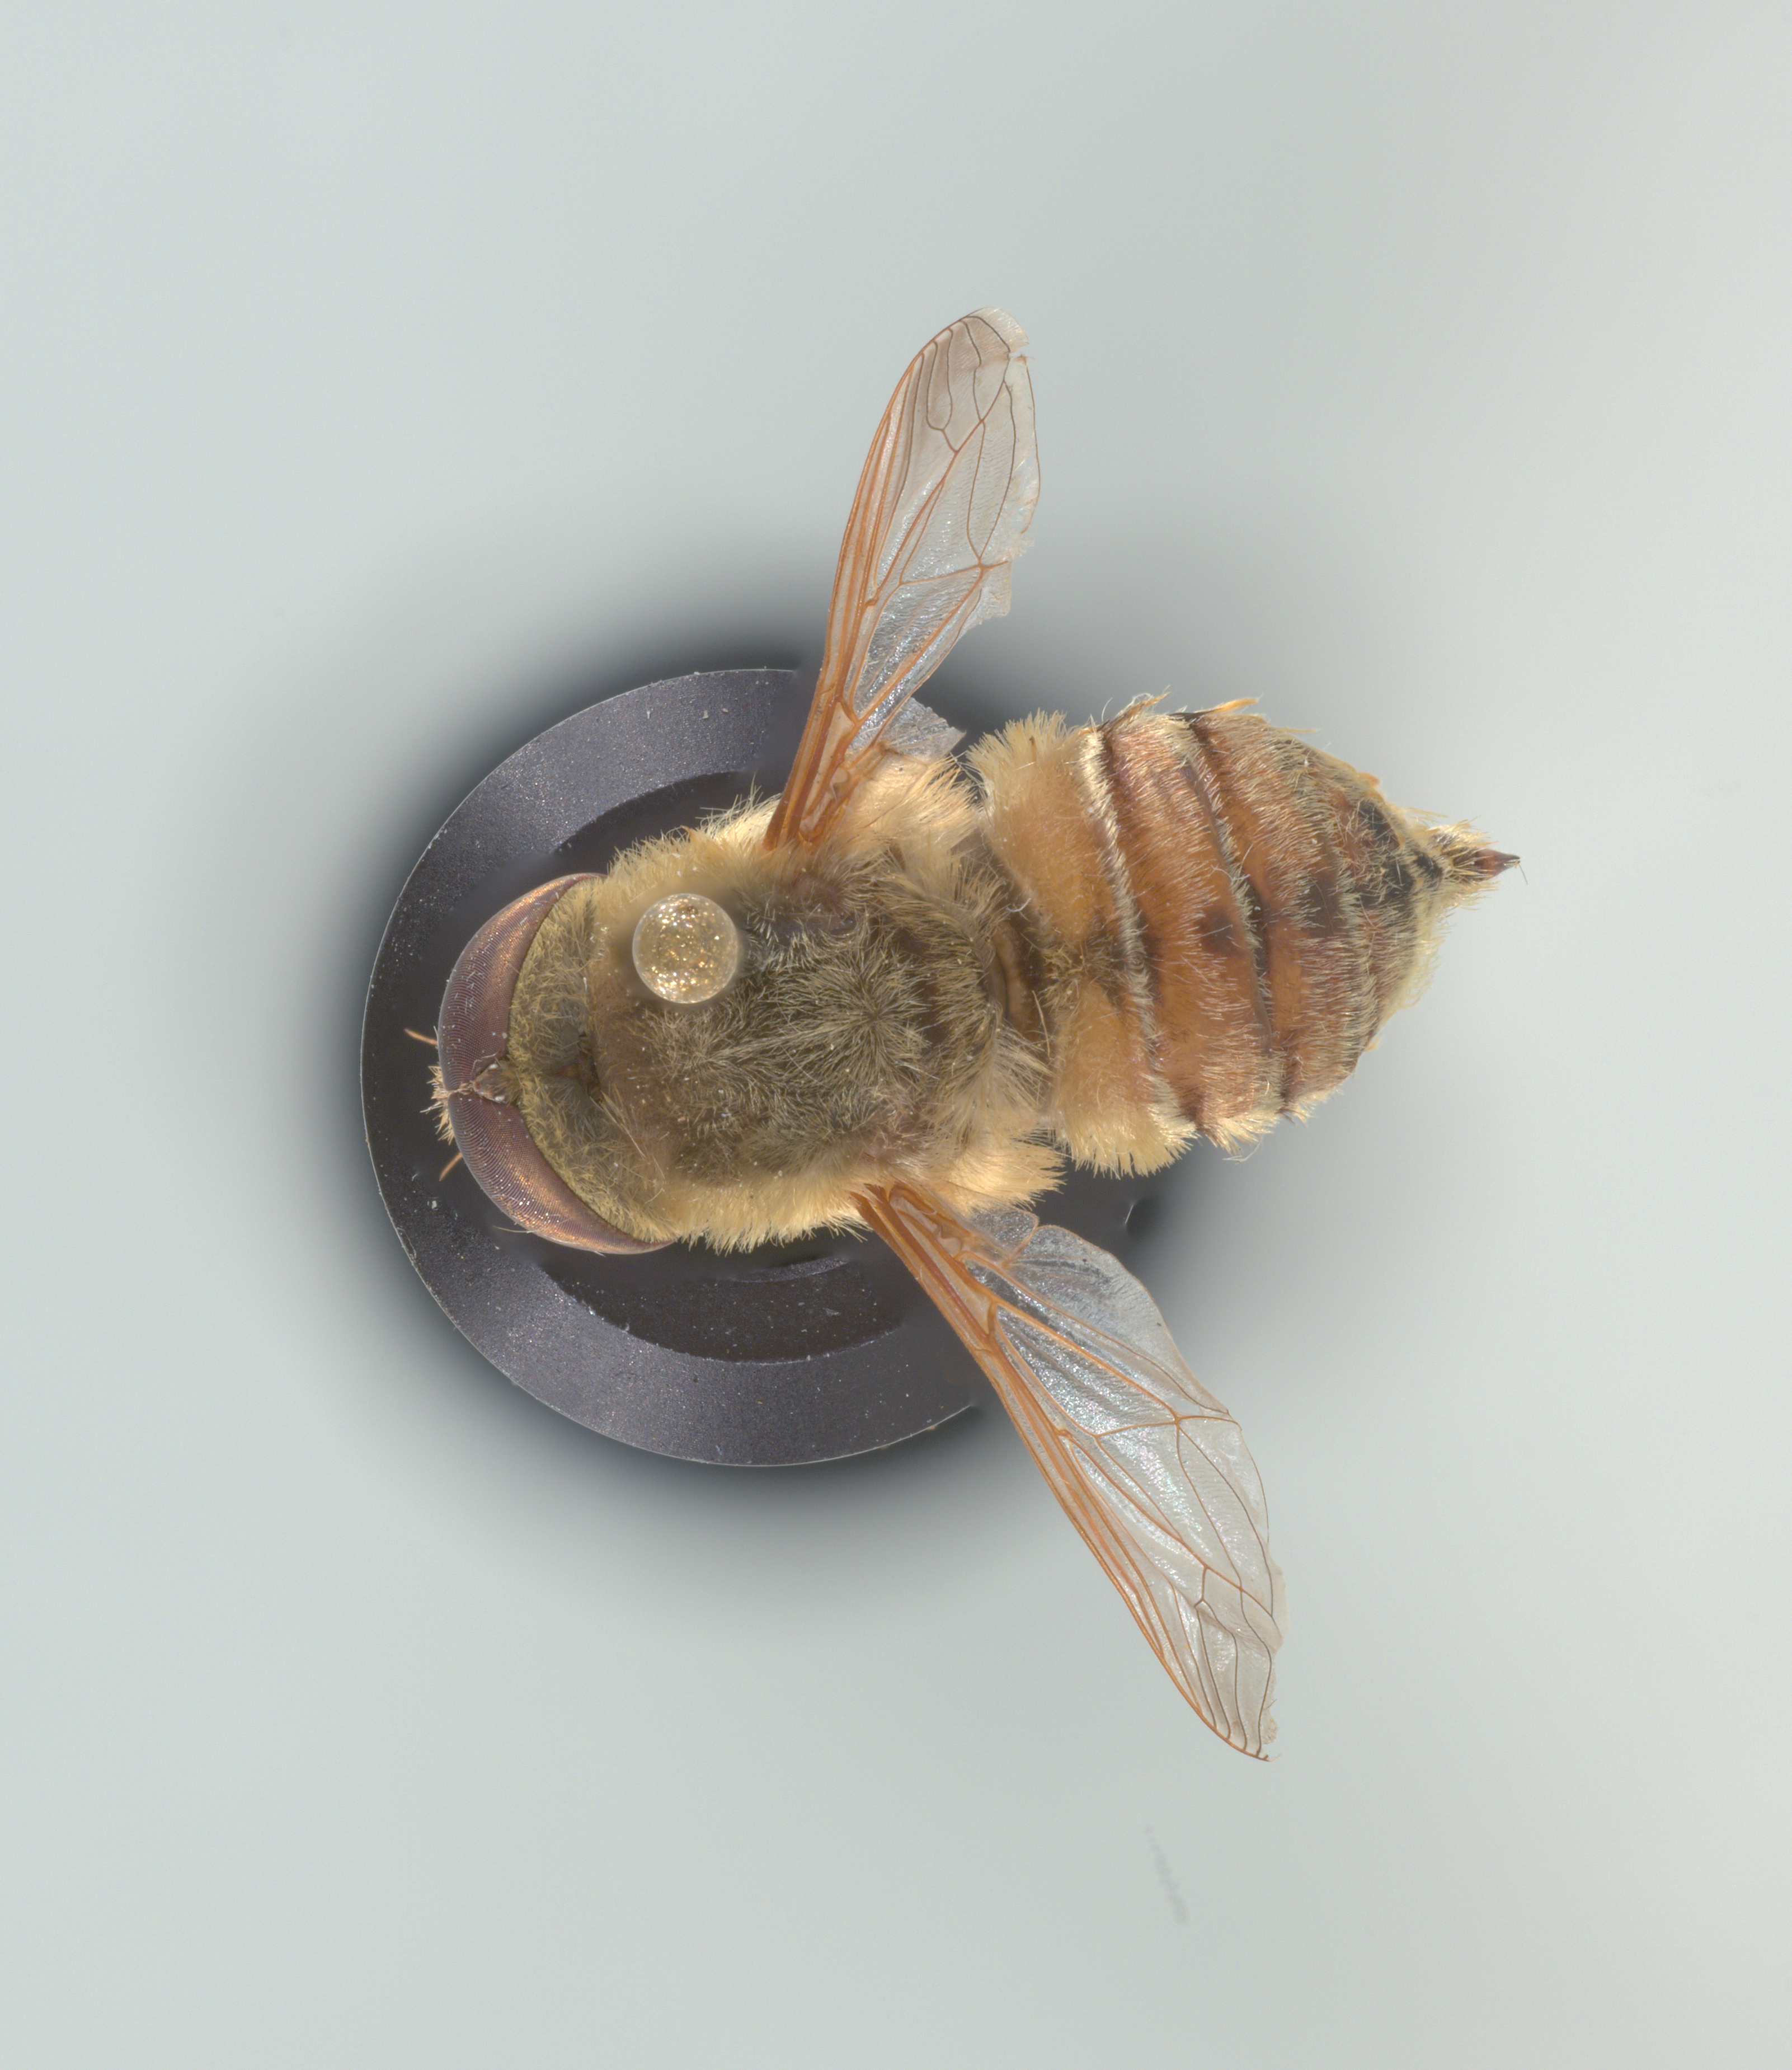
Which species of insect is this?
Neorhynchocephalus volaticus
